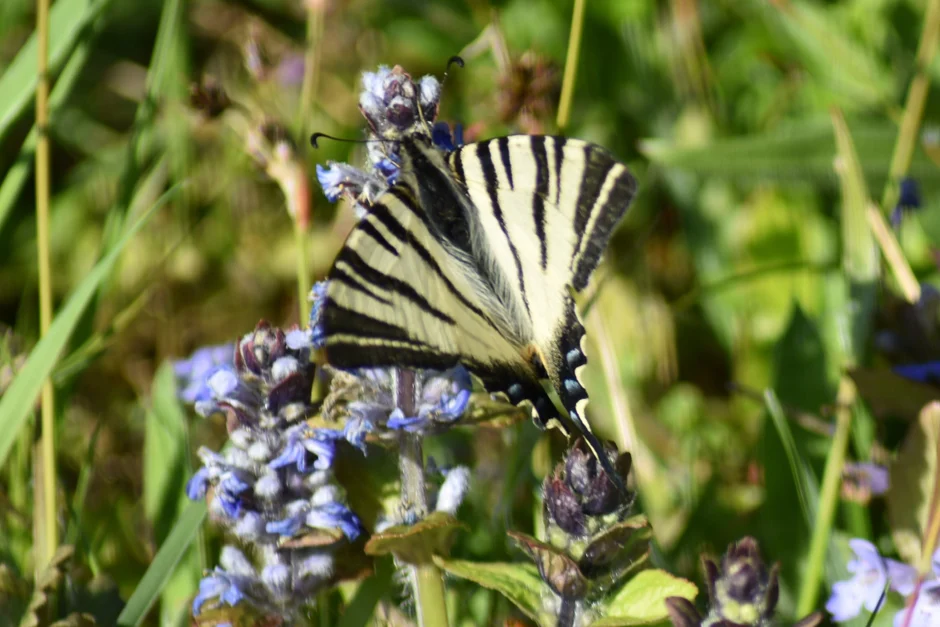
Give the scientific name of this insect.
Iphiclides podalirius
